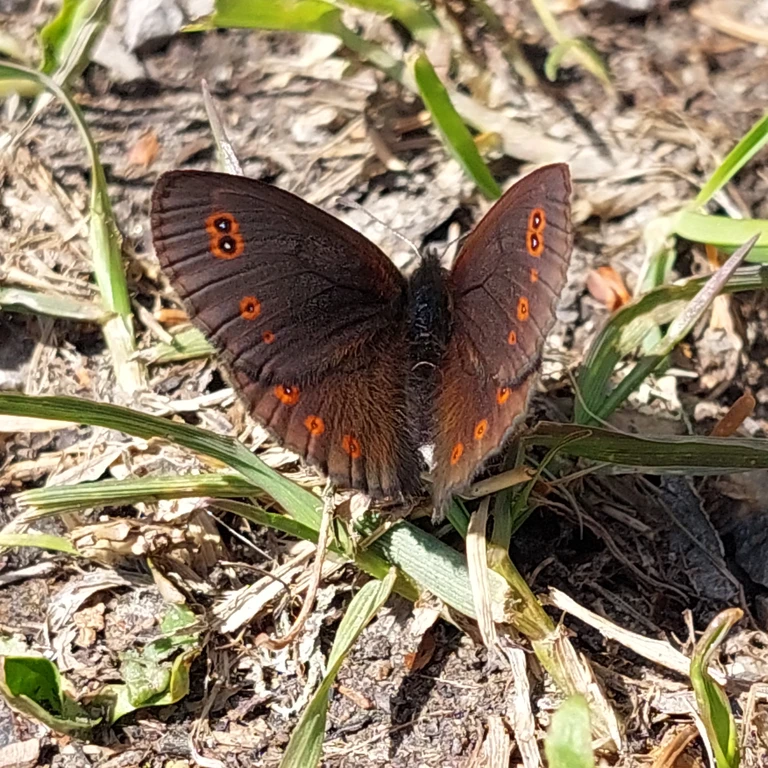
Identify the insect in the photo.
Erebia medusa
